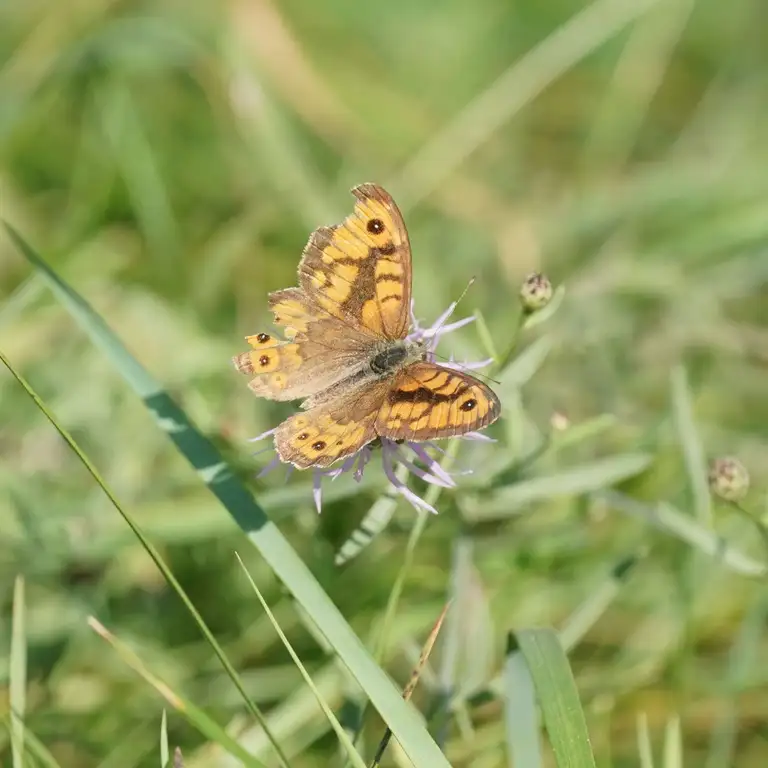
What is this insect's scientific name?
Lasiommata megera (also Pararge megera)
